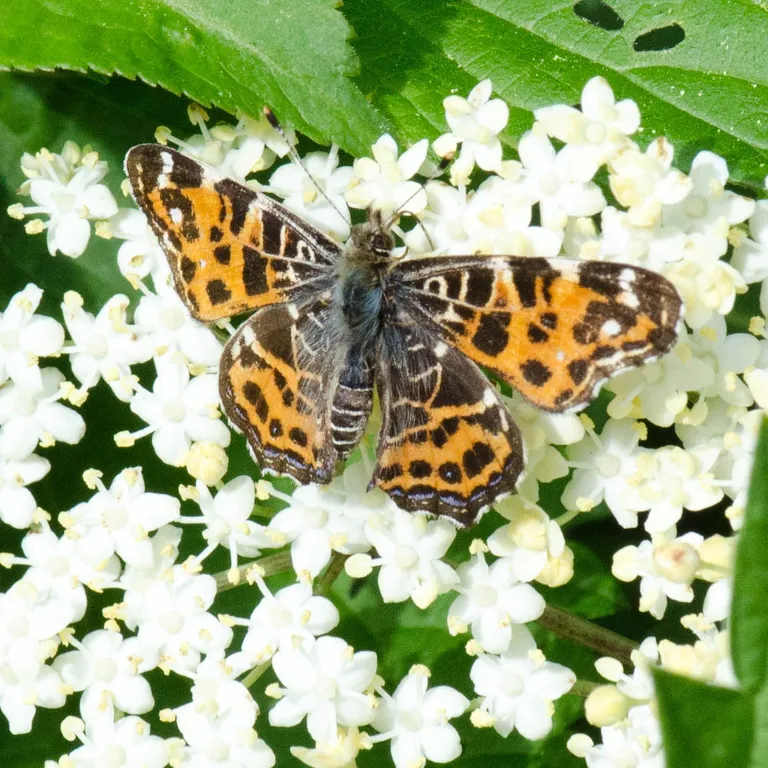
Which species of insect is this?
Araschnia levana
